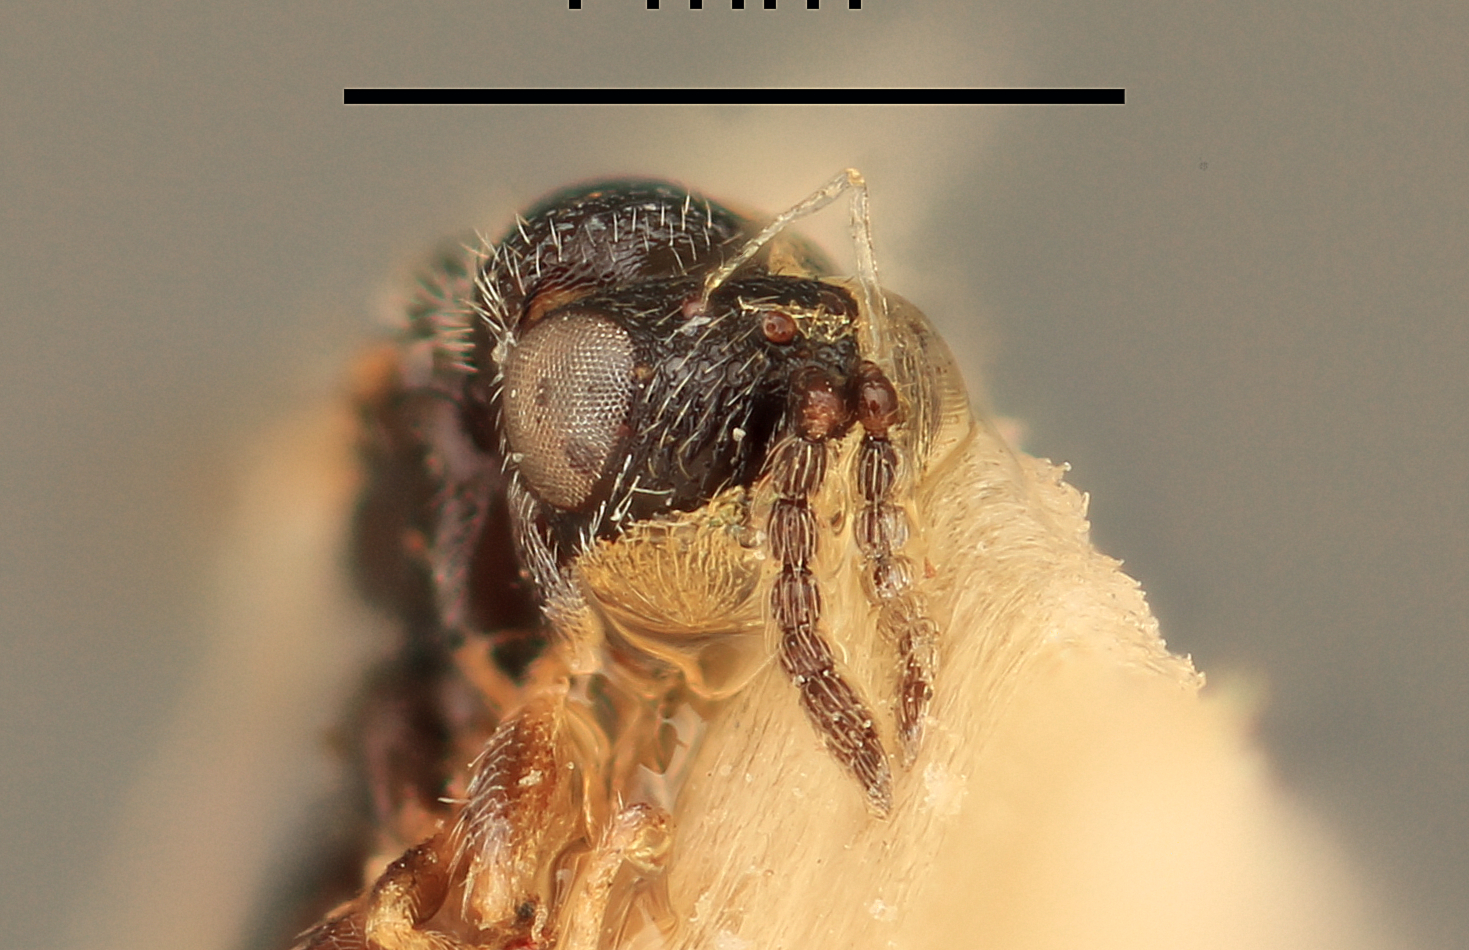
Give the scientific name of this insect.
Eurytoma vadosa
